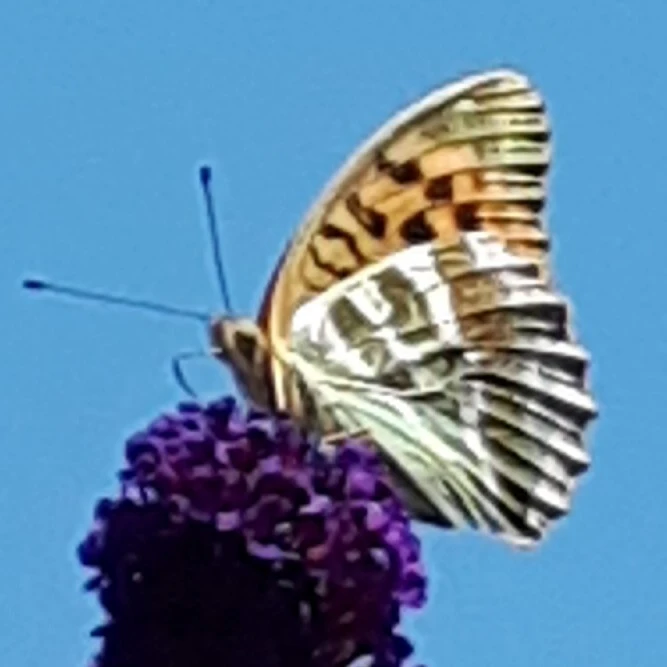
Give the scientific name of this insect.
Argynnis paphia
